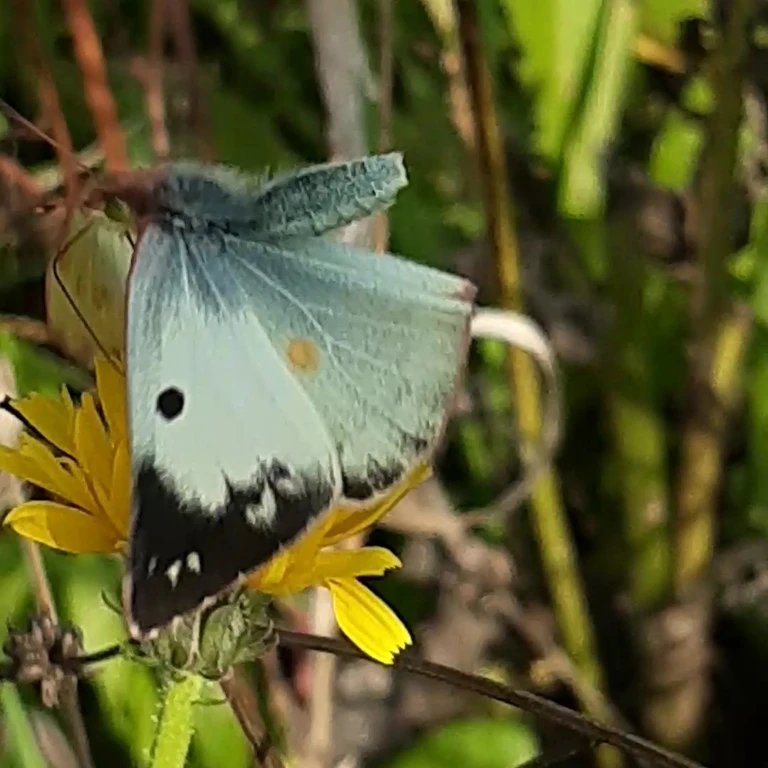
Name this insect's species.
Colias hyale/alfacariensis
